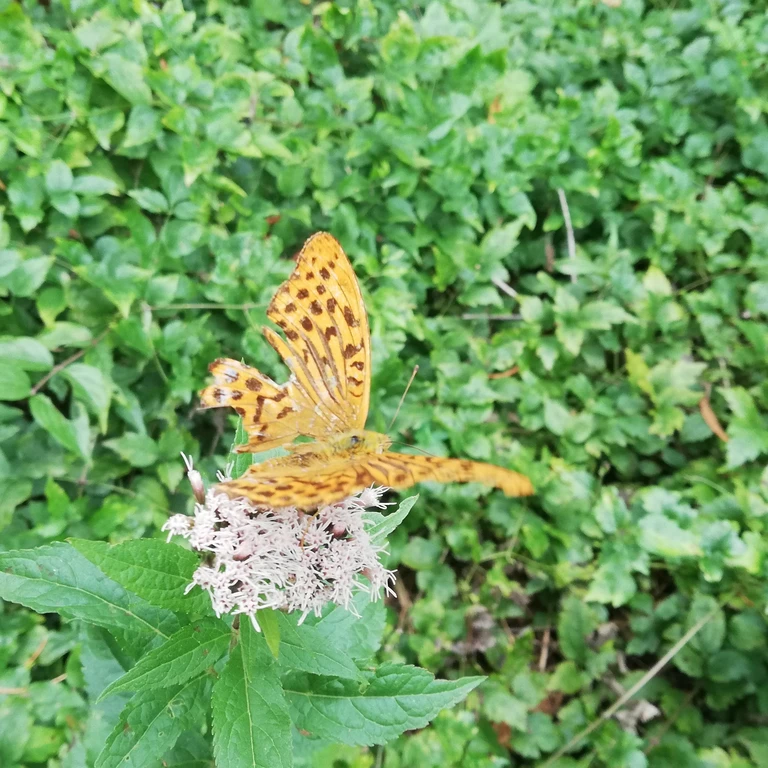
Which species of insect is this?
Argynnis paphia
